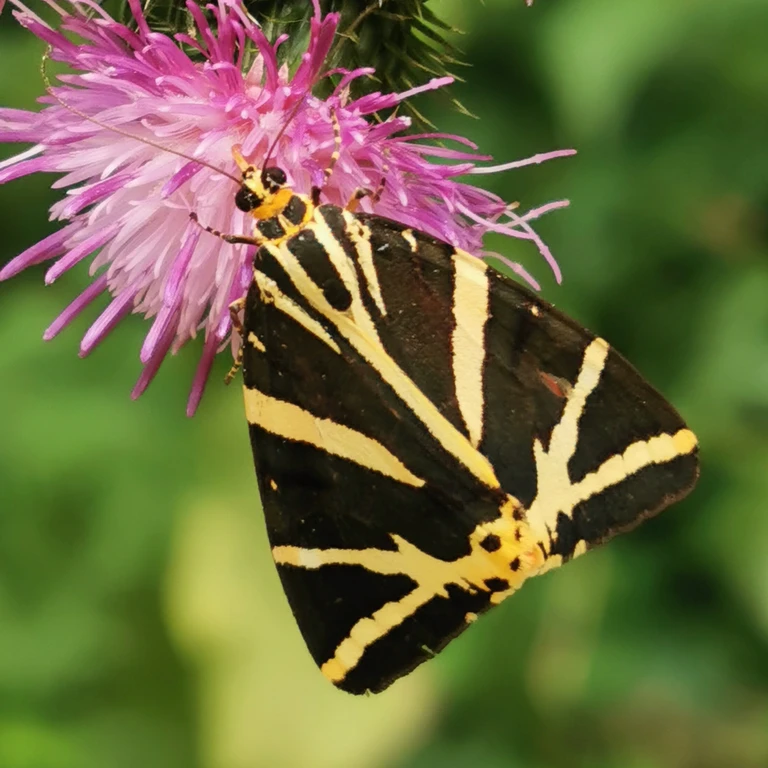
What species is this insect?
Euplagia quadripunctaria
